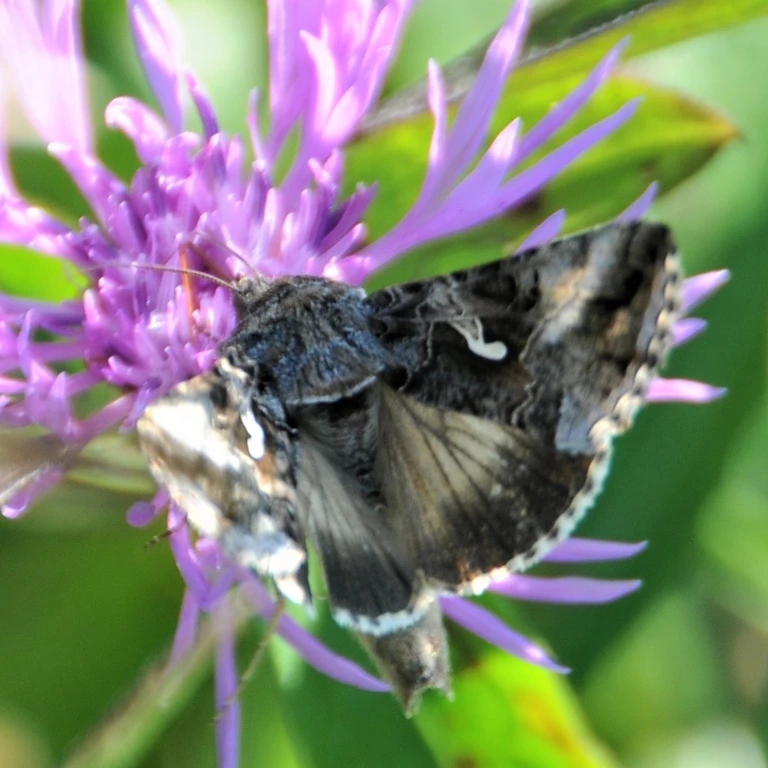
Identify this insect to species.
Autographa gamma
